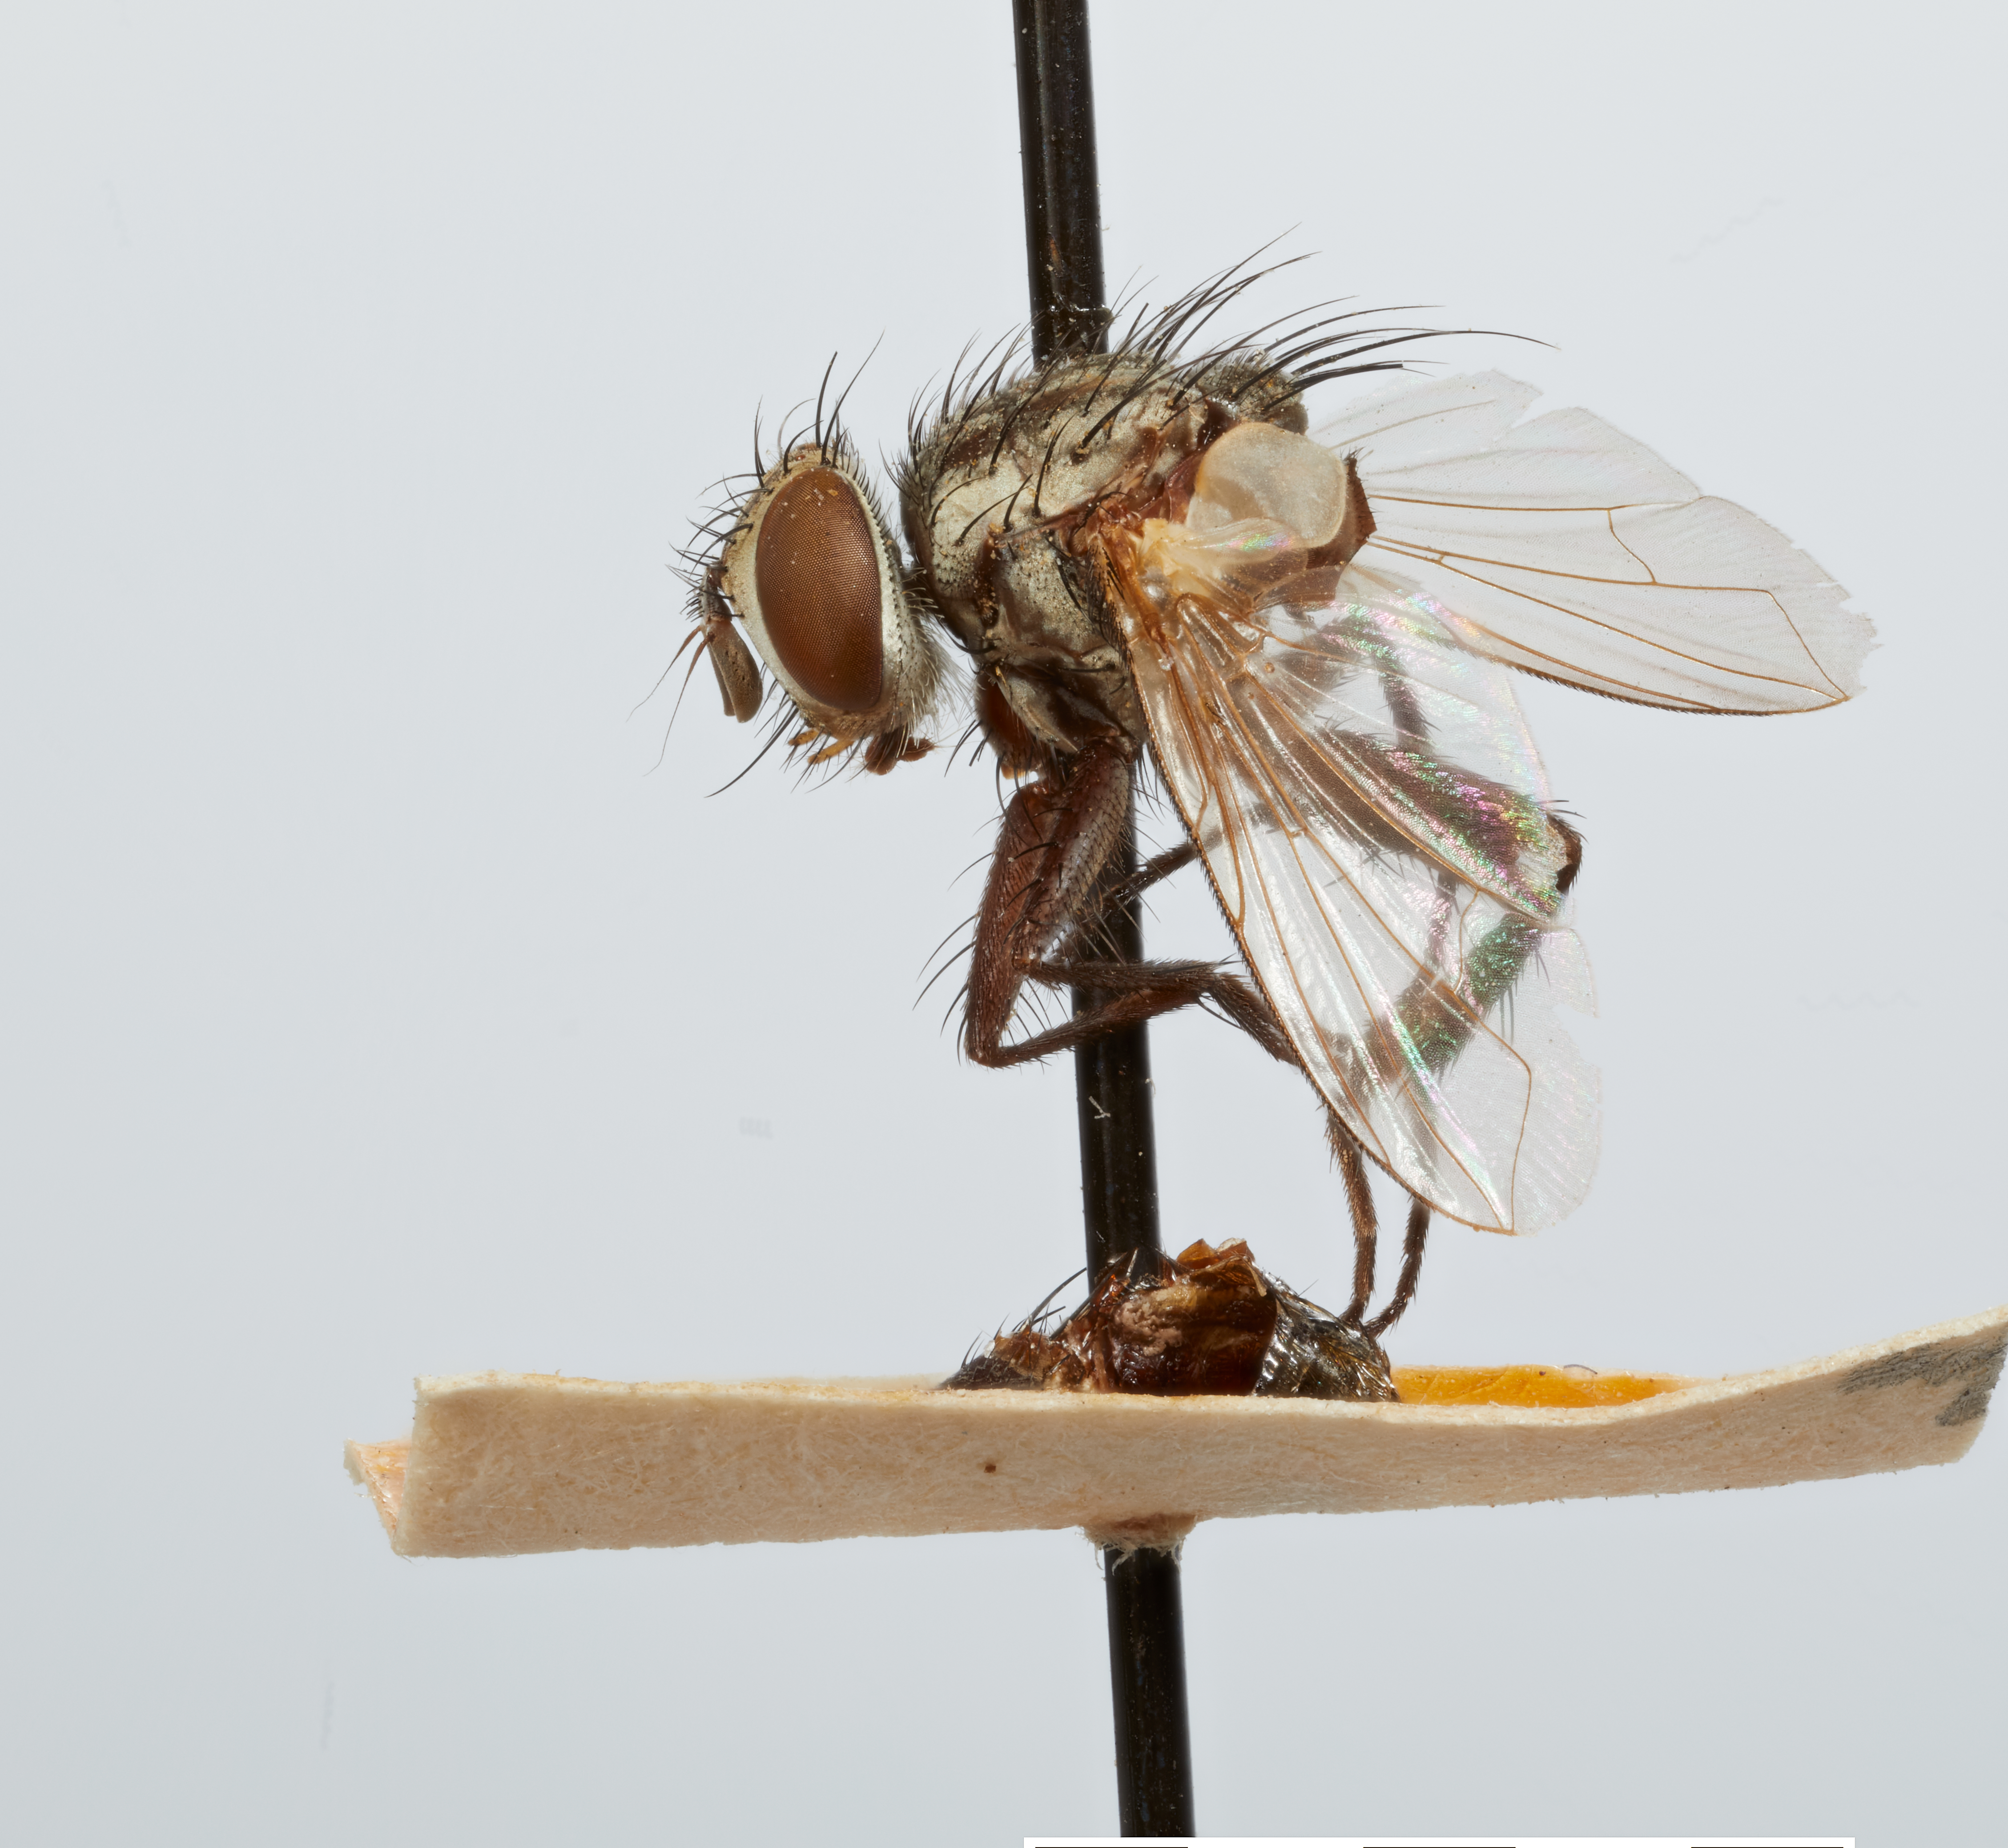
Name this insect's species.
Eucelatoria australis
